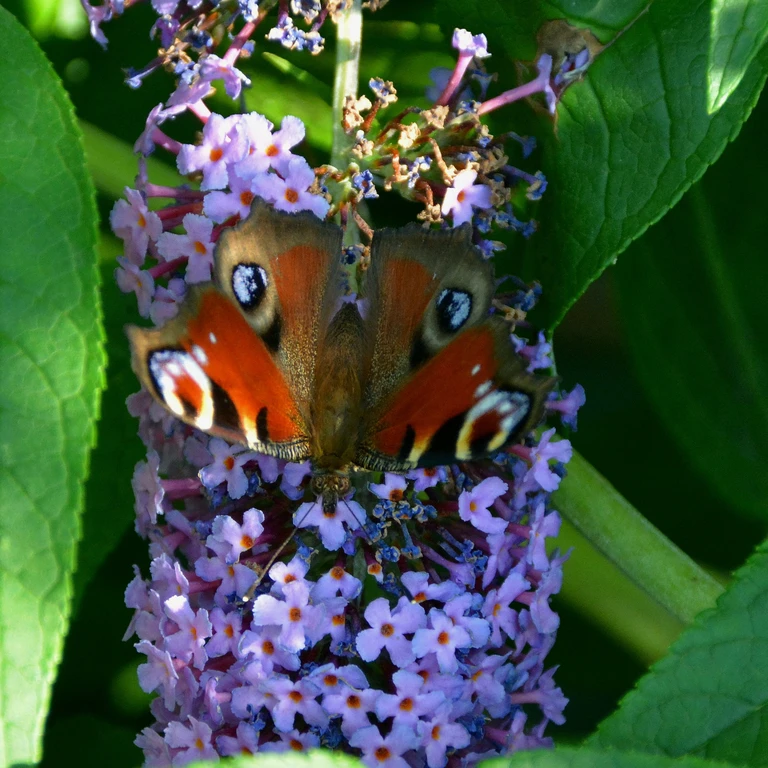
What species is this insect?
Aglais io
